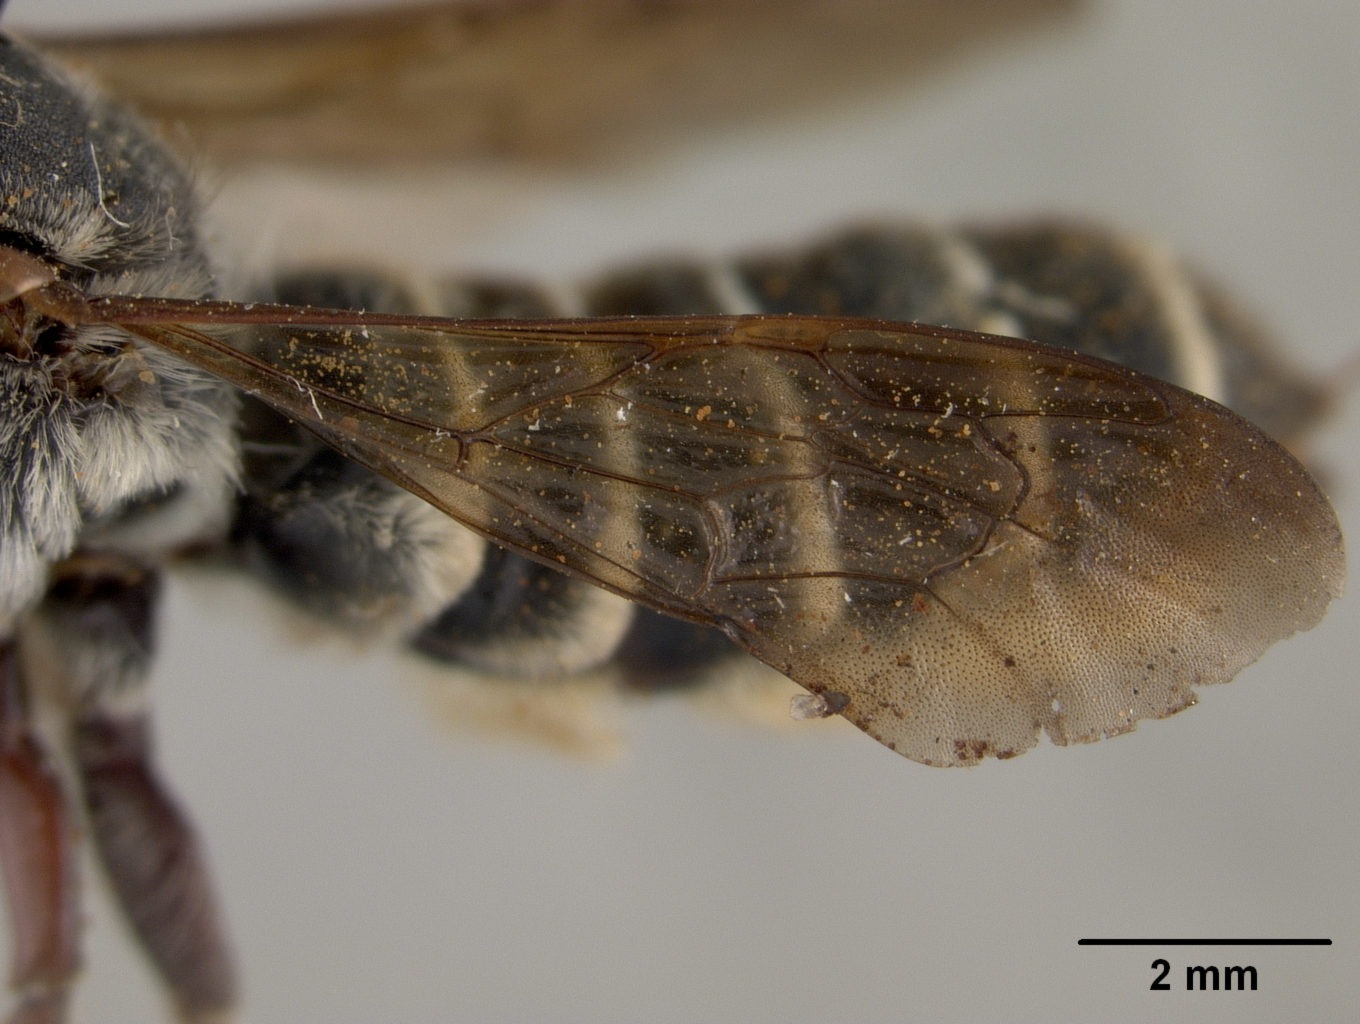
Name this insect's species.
Megachile sayi
